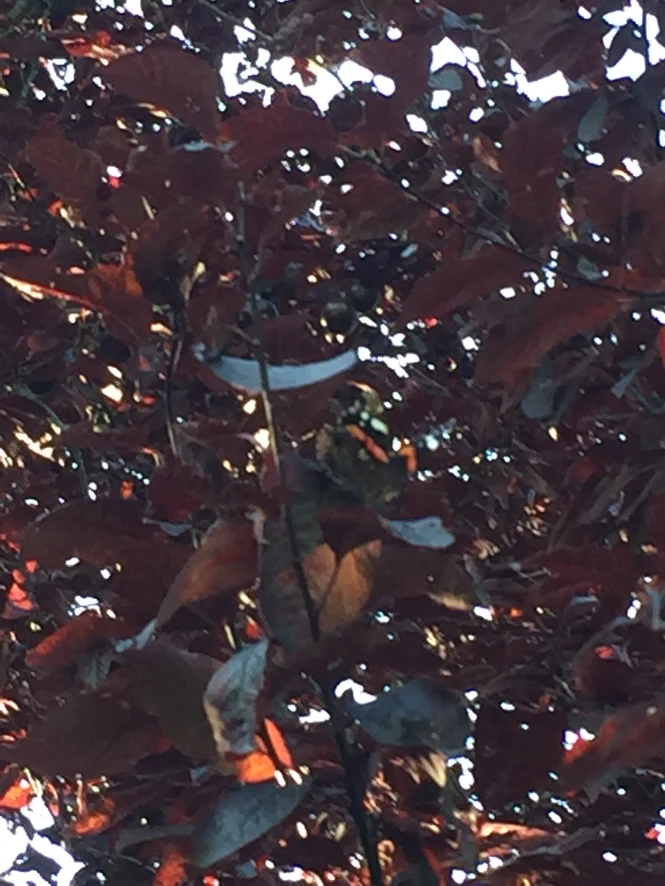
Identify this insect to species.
Vanessa atalanta
